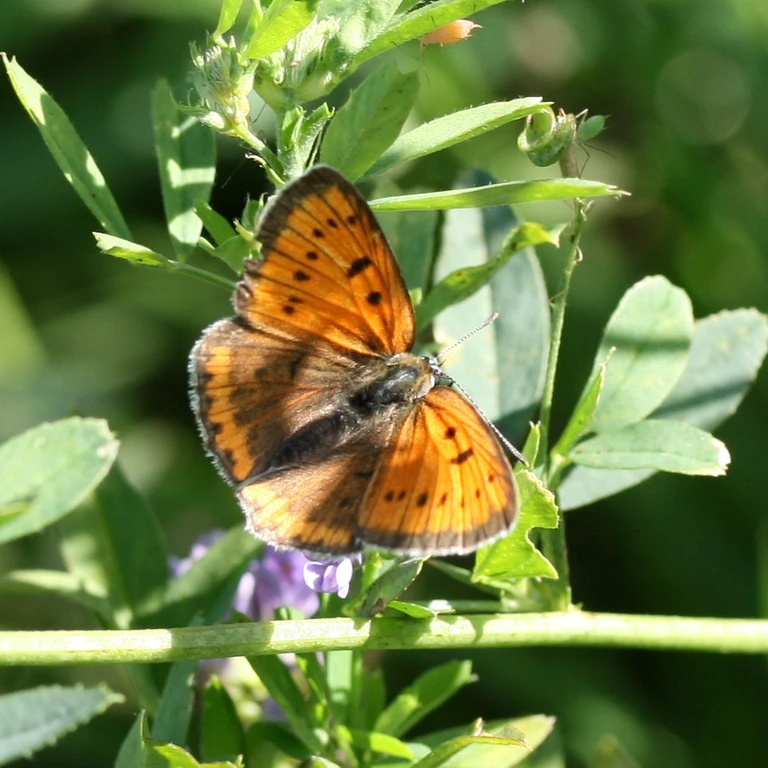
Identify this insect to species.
Lycaena dispar
